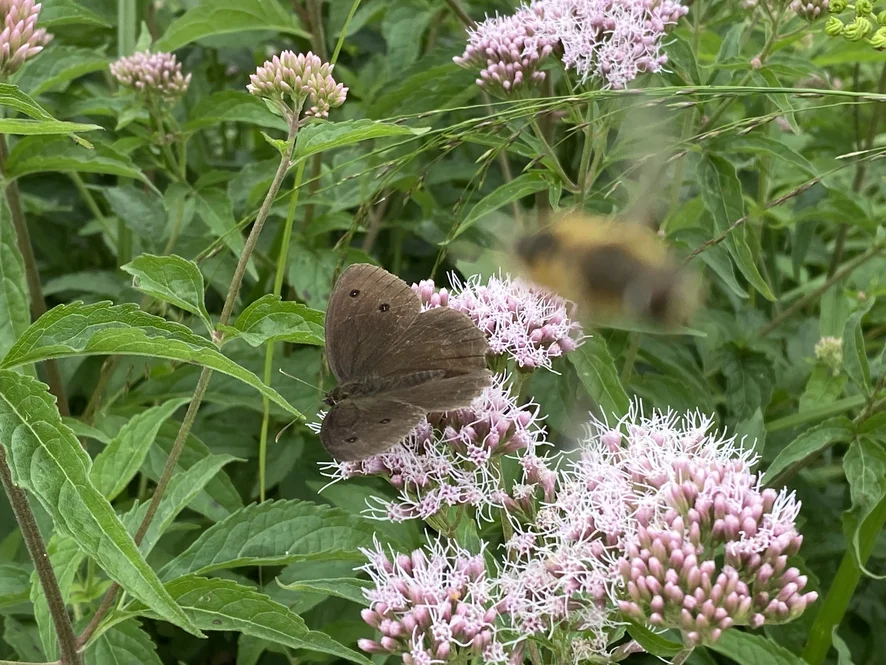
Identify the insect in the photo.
Minois dryas
